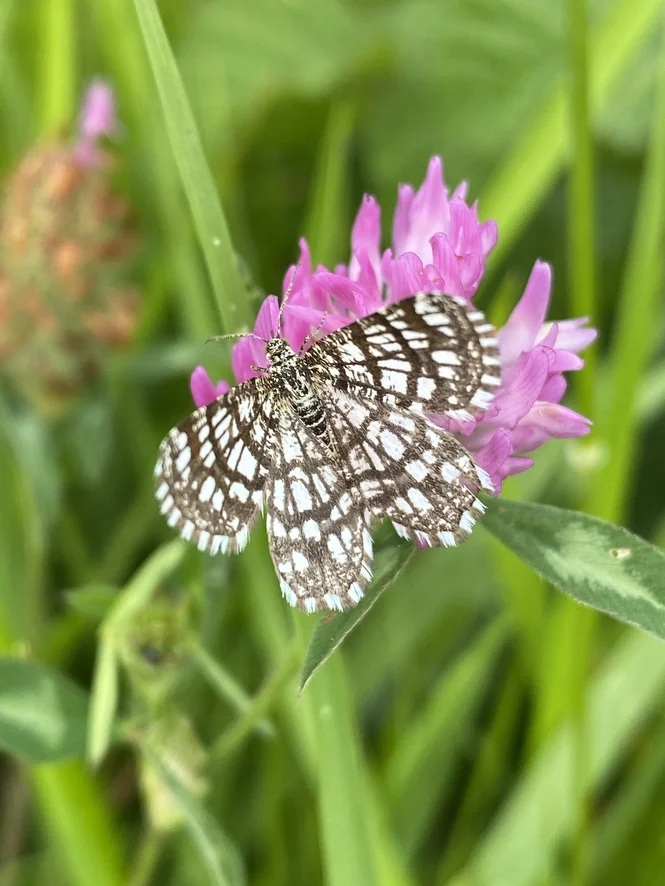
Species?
Chiasmia clathrata
